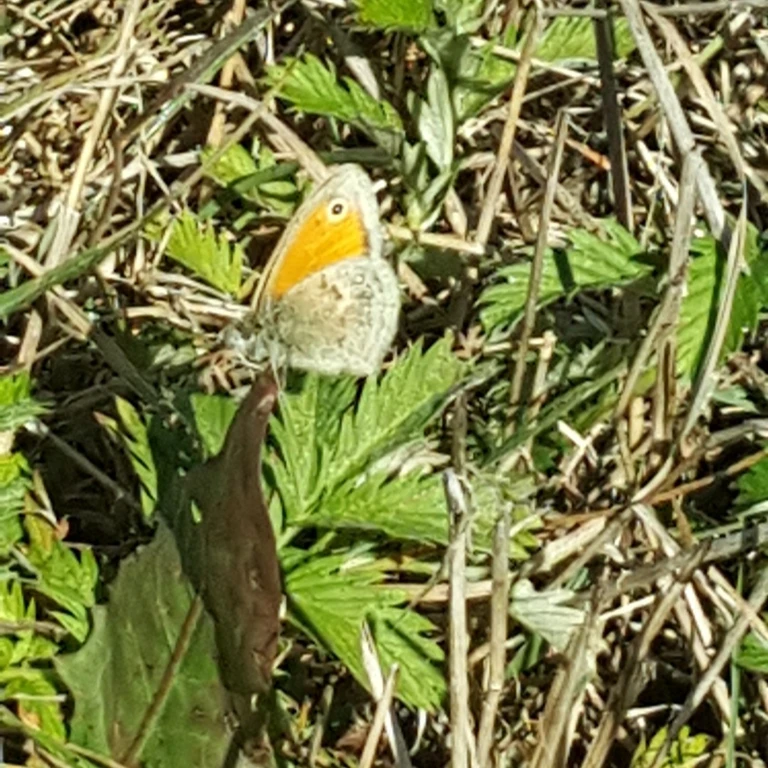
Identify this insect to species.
Coenonympha pamphilus
